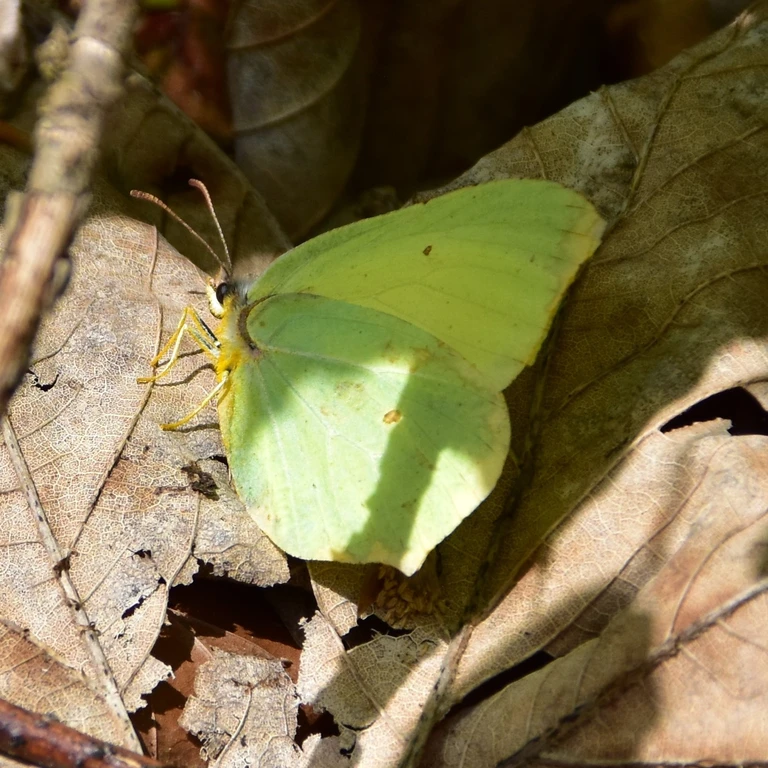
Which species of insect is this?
Gonepteryx rhamni
